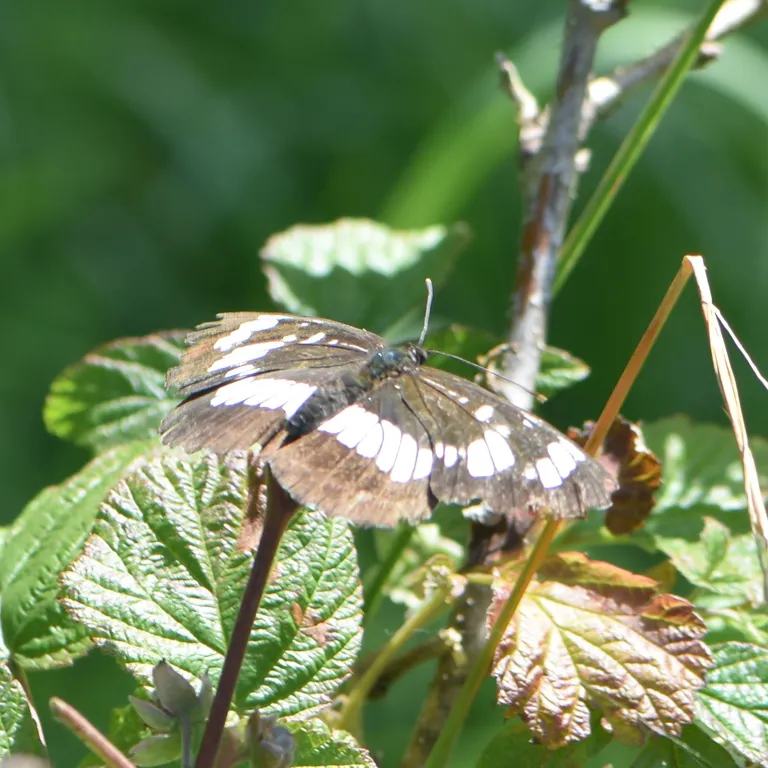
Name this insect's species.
Neptis rivularis
